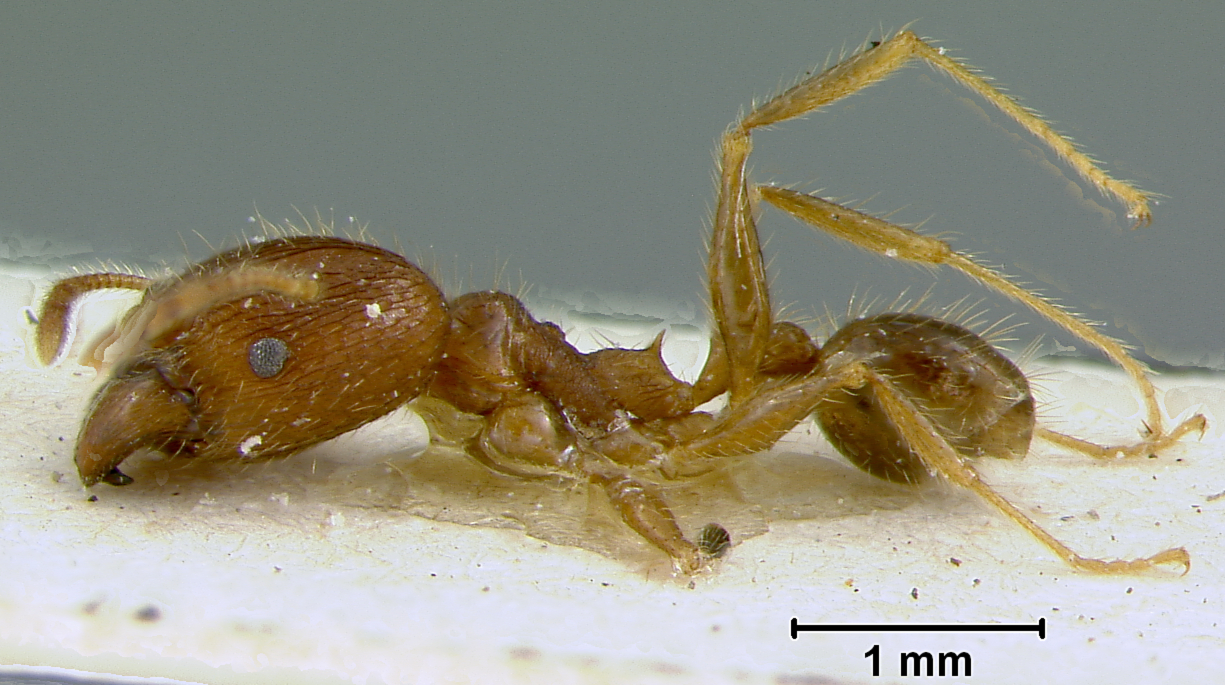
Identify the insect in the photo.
Pheidole cavannae
